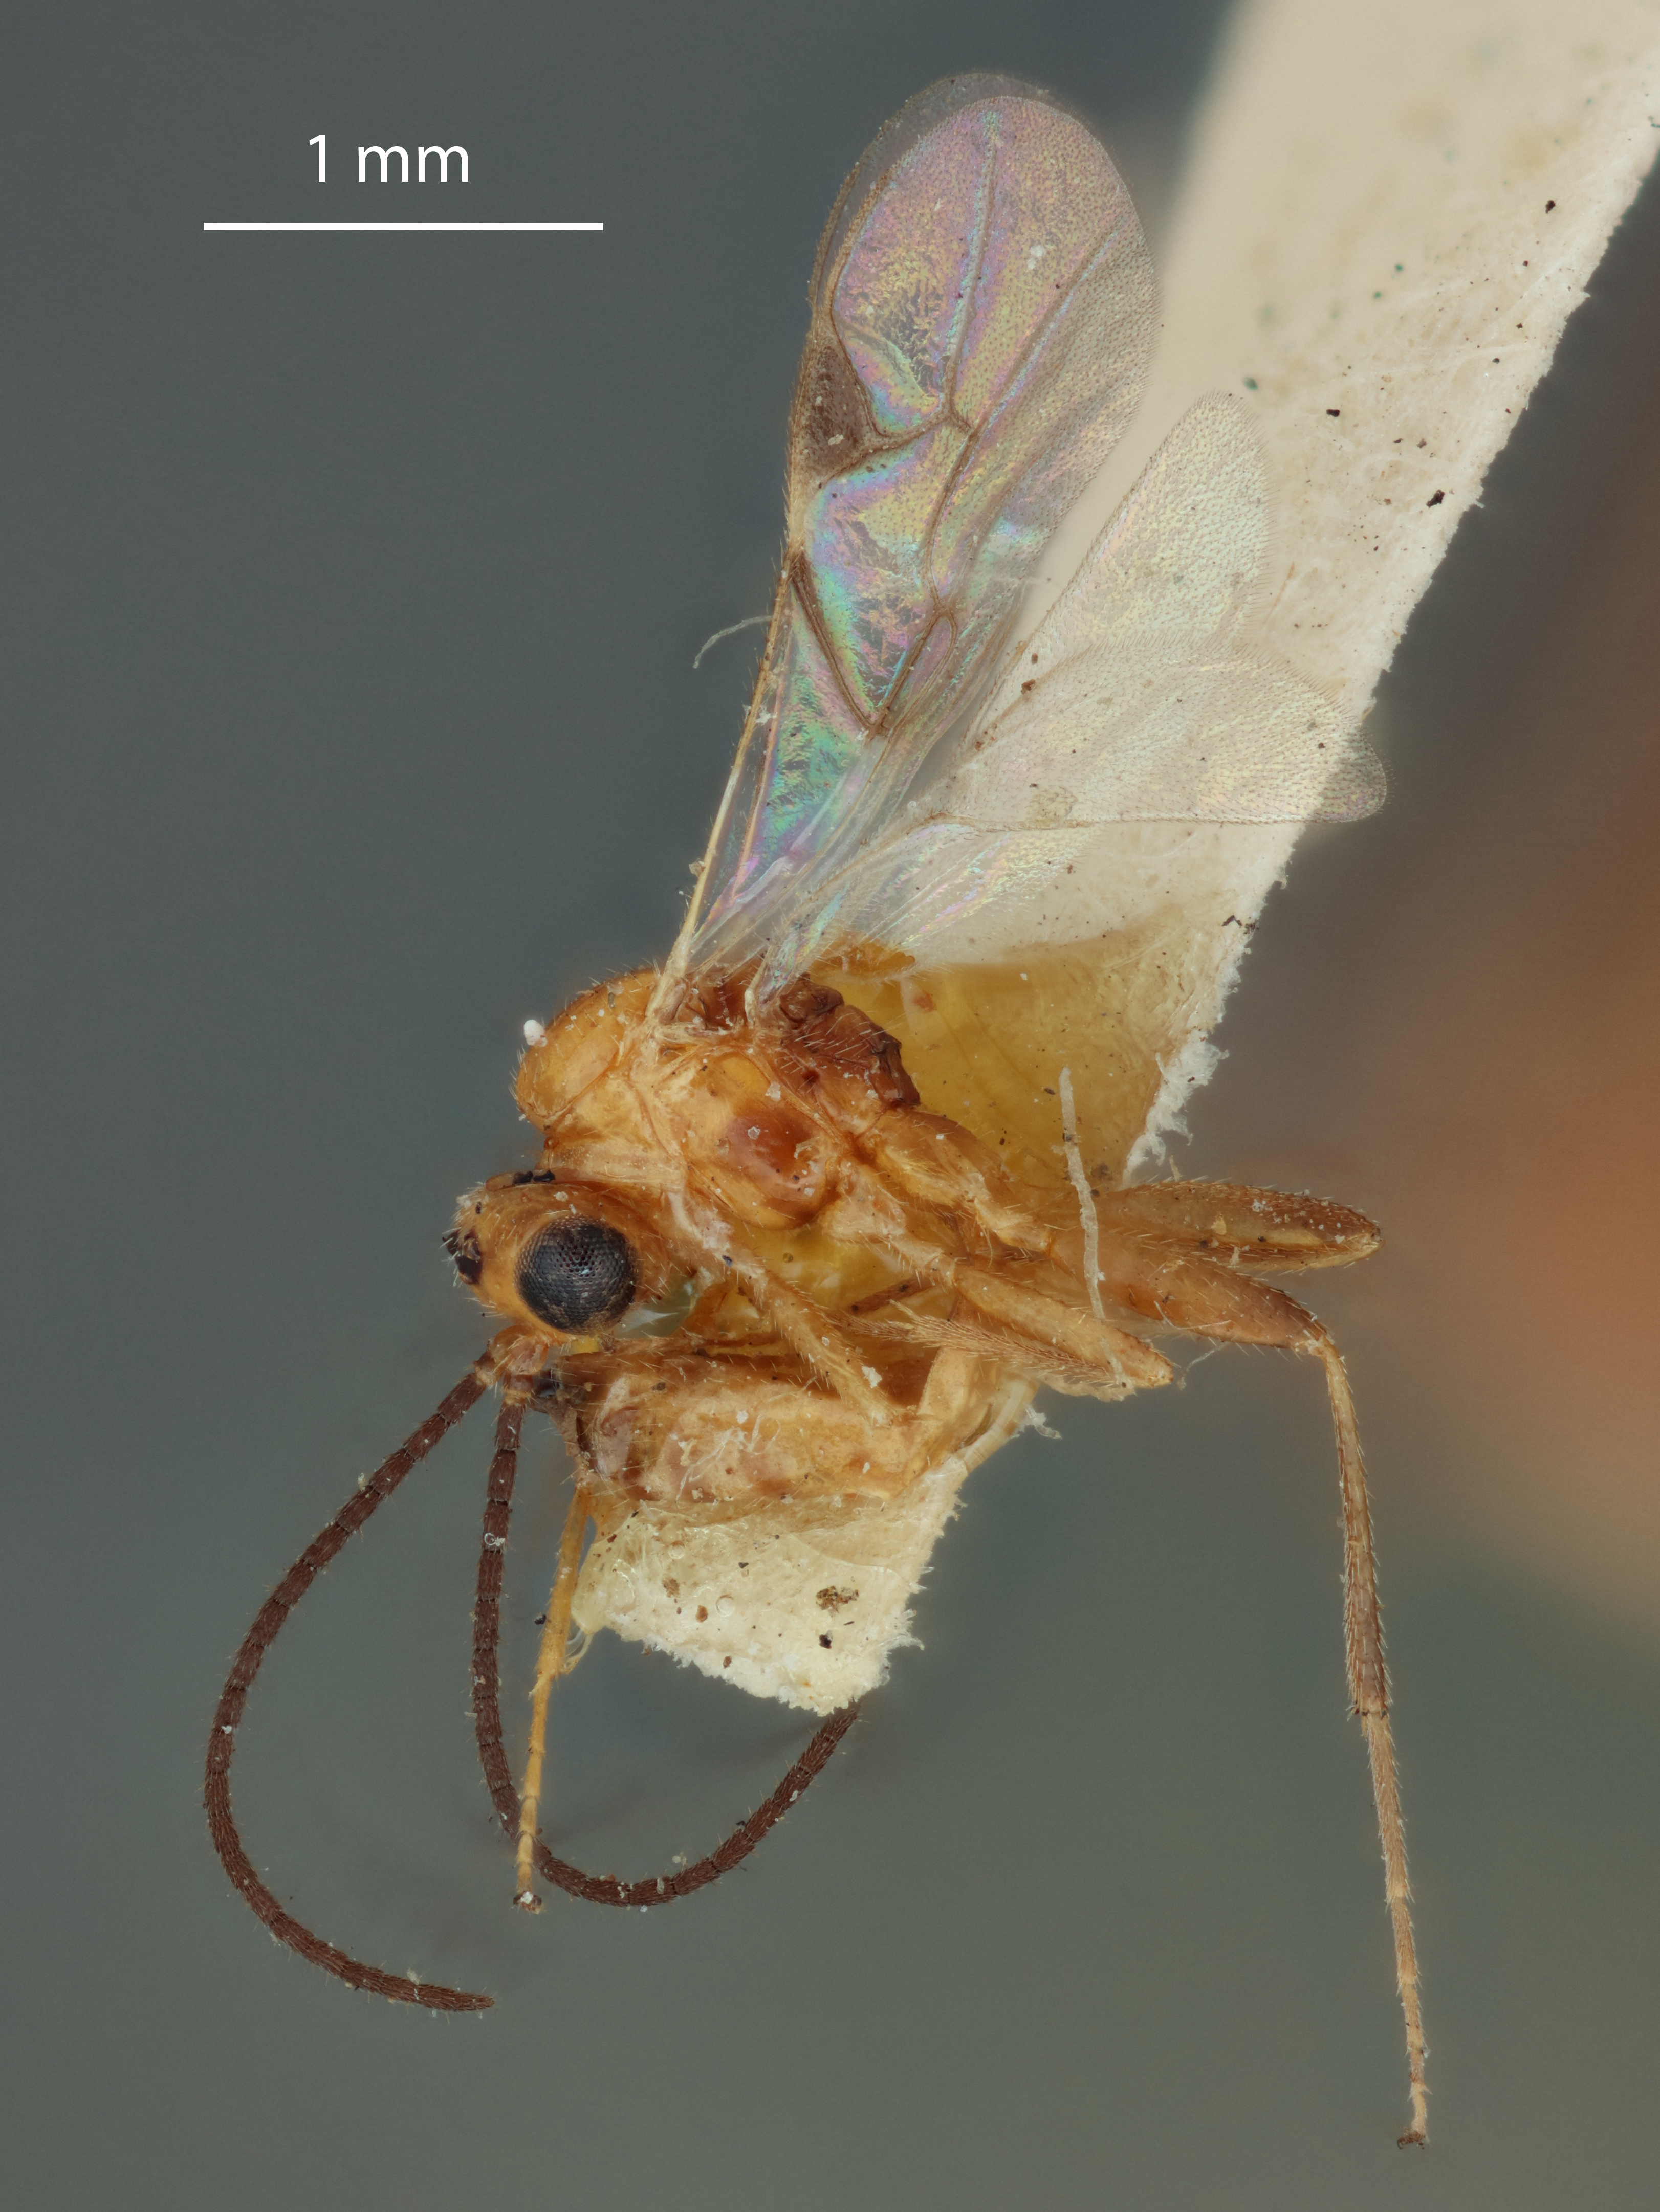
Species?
Aphidius gillettei
